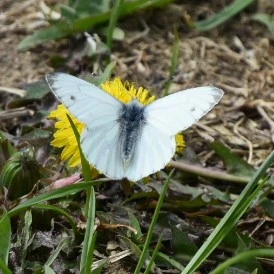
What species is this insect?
Pieris napi
